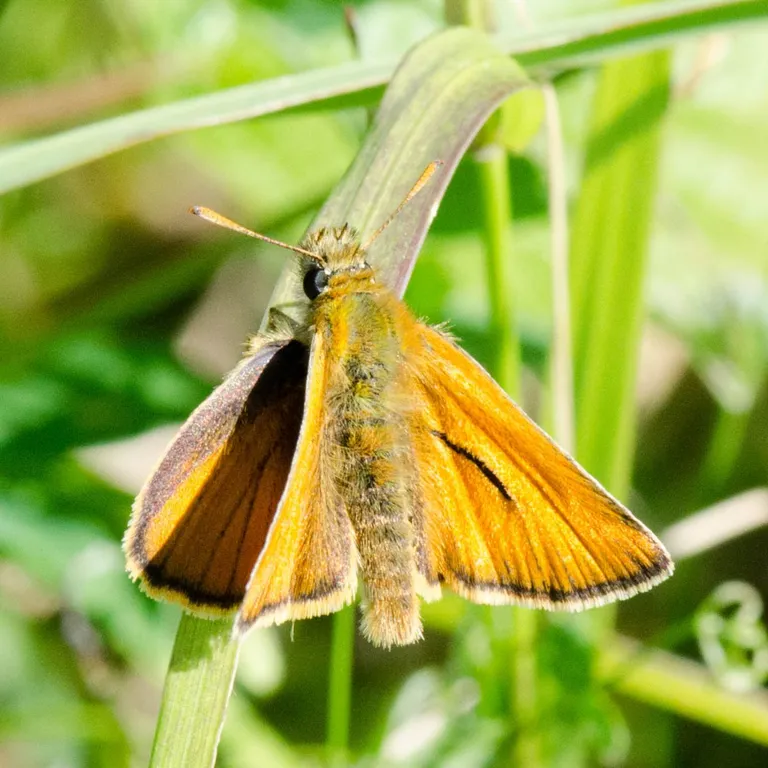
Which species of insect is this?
Thymelicus sylvestris
